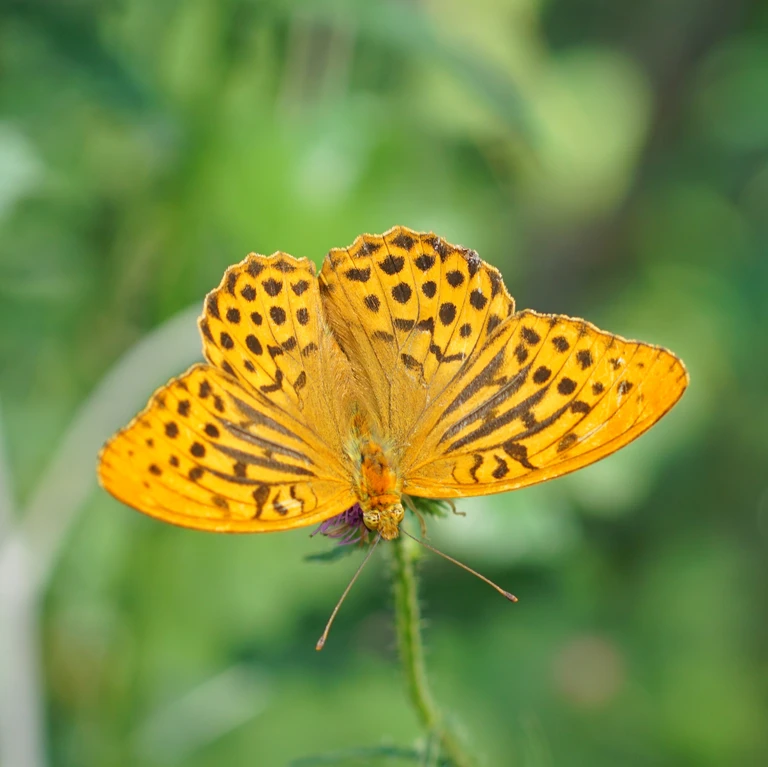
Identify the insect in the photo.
Argynnis paphia
